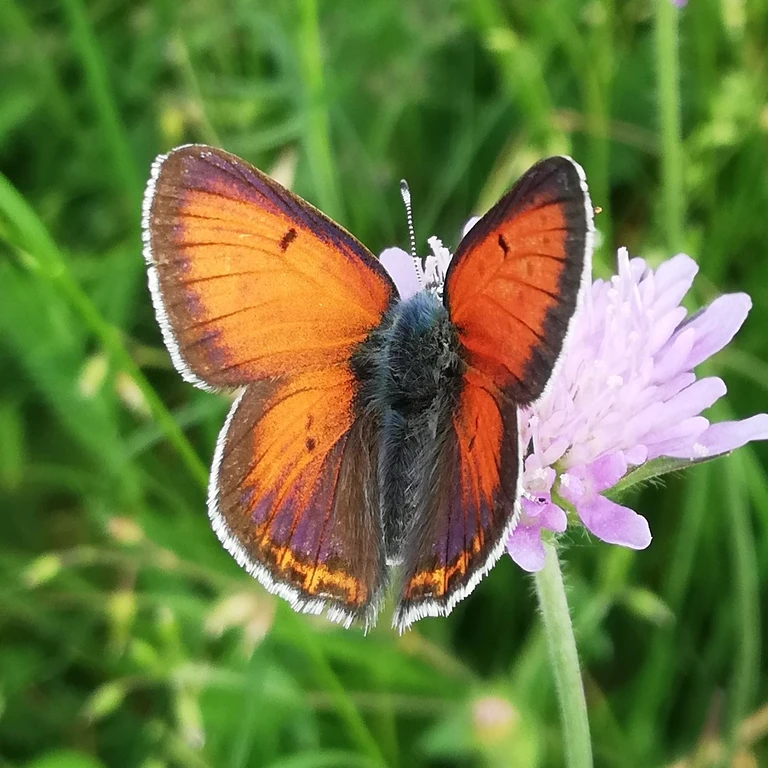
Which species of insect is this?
Lycaena hippothoe (also Palaeochrysophanus hippothoe)
